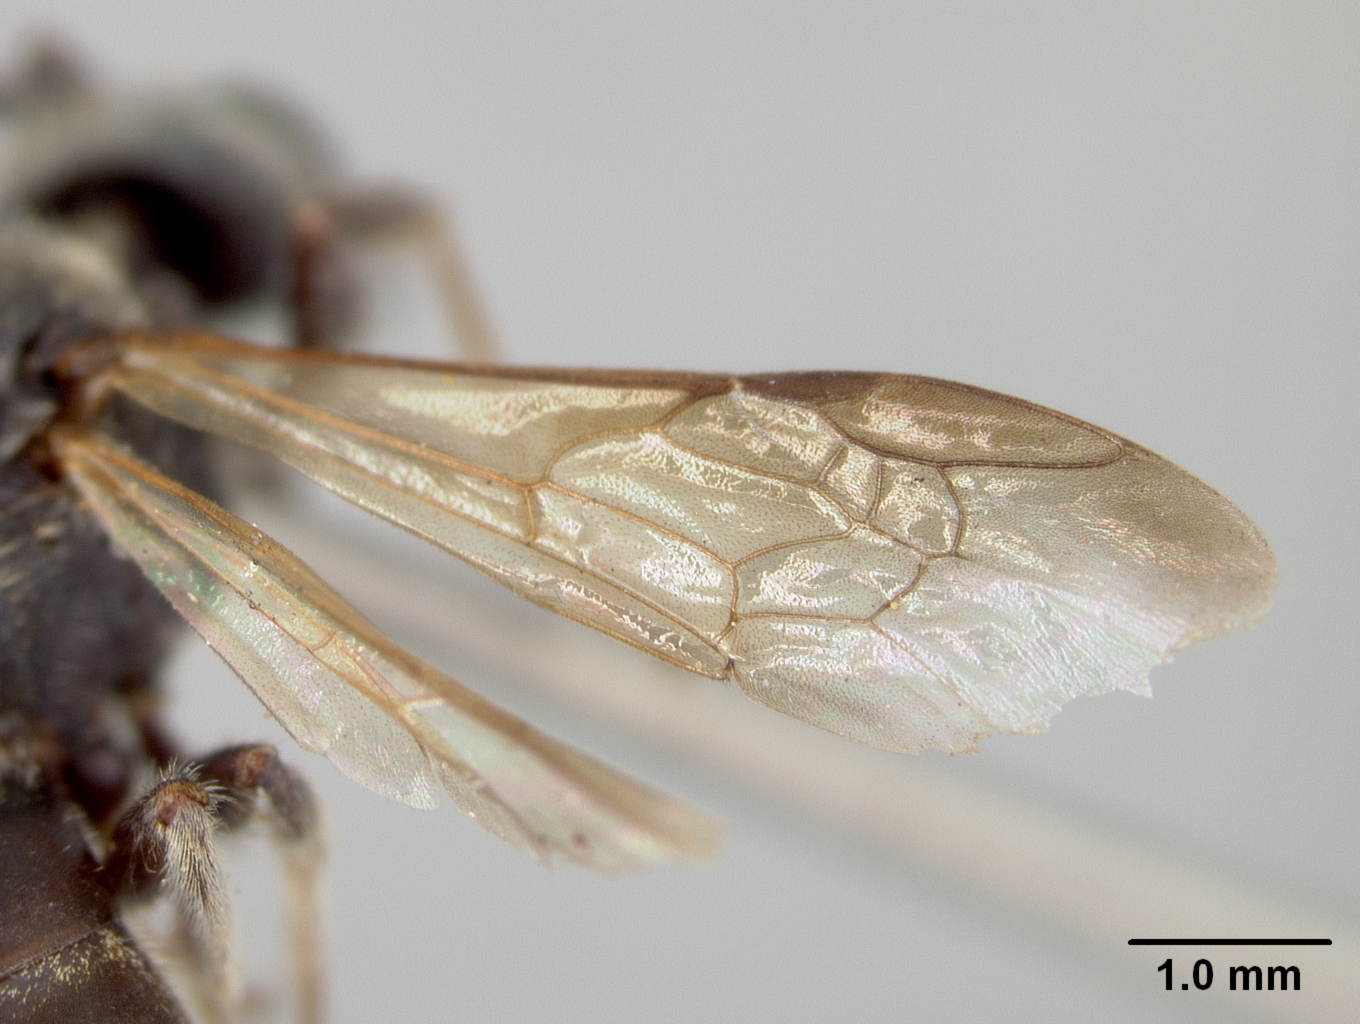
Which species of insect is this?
Halictus adustipennis
